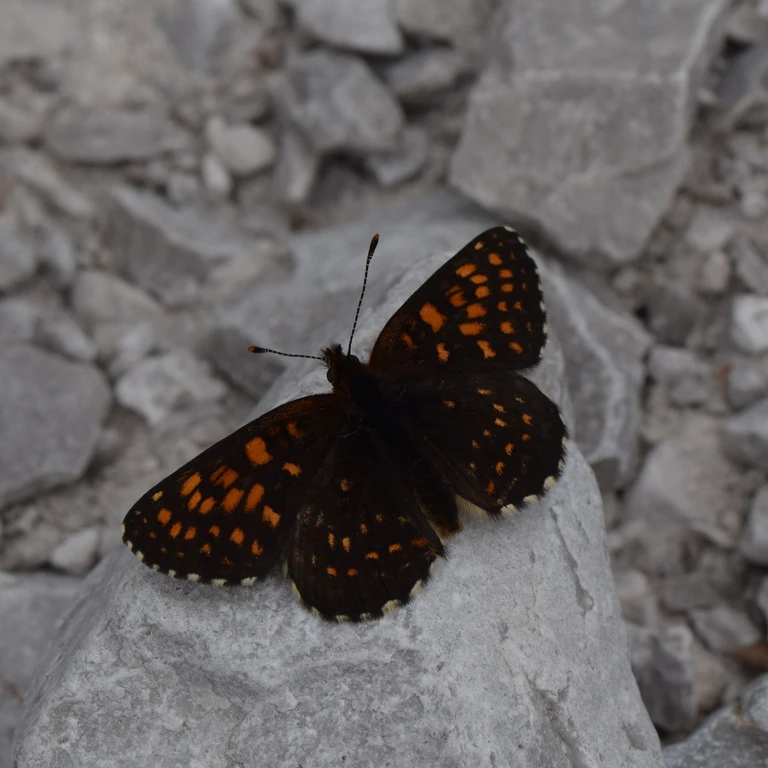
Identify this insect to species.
Melitaea diamina
